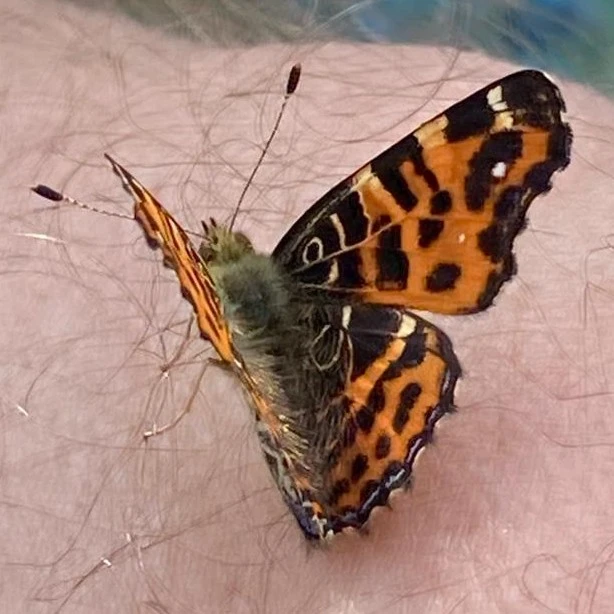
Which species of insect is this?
Araschnia levana
